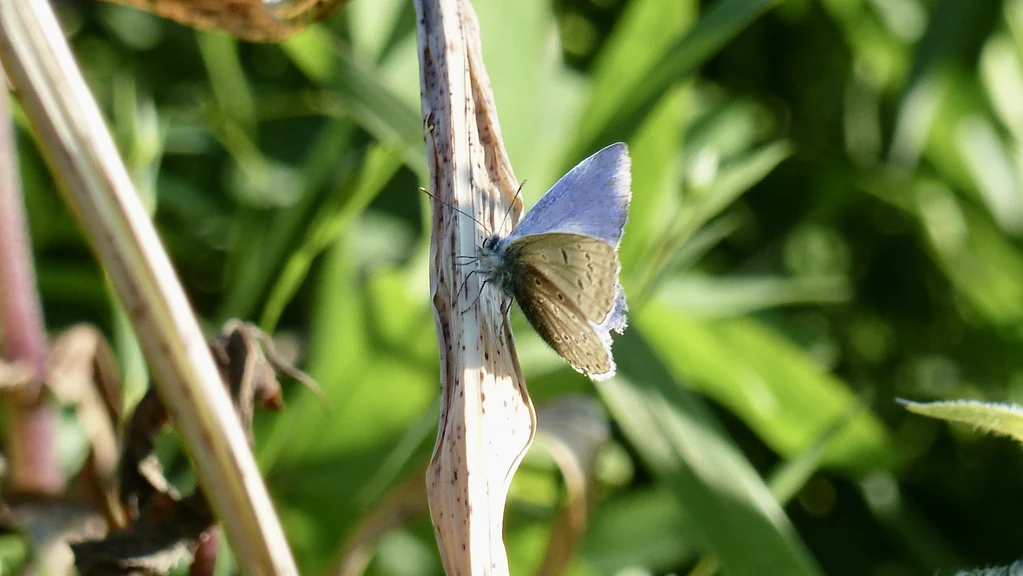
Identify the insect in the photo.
Polyommatus icarus
